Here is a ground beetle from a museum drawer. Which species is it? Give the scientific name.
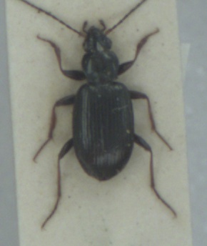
Bembidion tibiale
